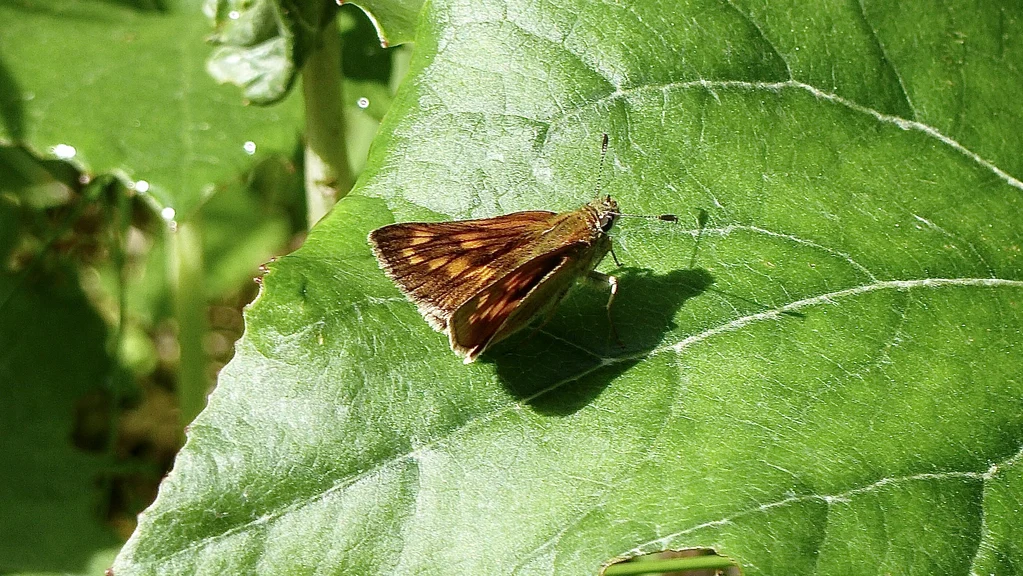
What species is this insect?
Ochlodes sylvanus (also Ochlodes venata)
